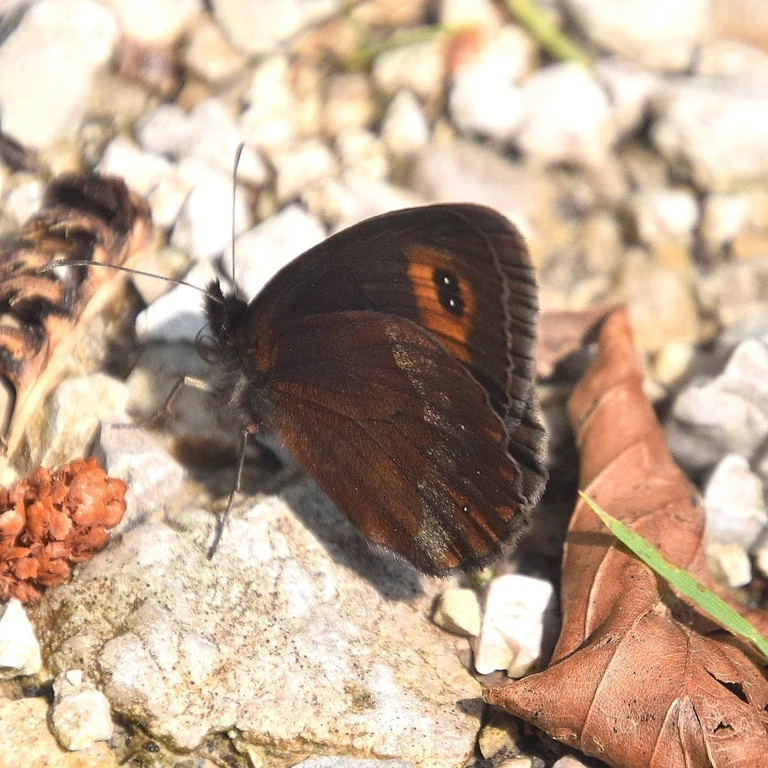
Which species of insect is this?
Erebia aethiops
